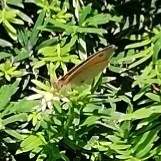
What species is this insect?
Maniola jurtina
